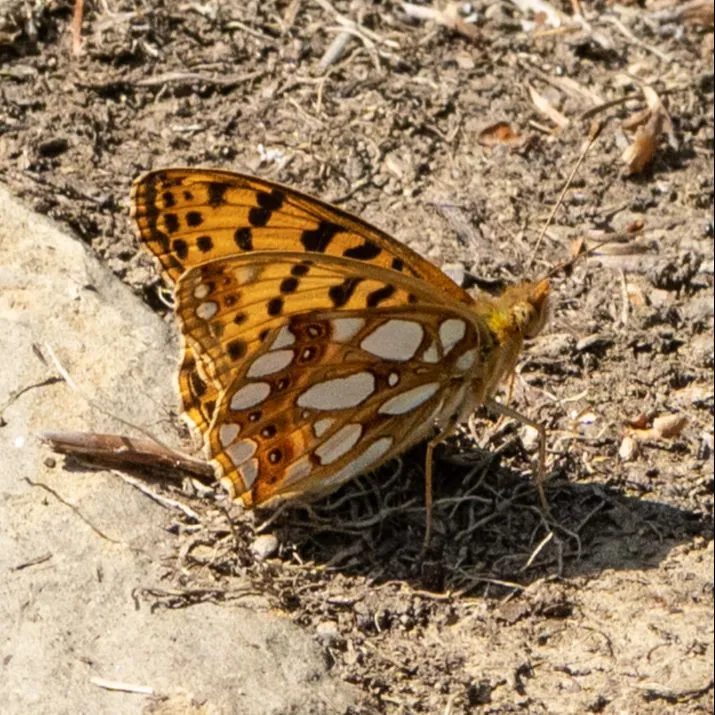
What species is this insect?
Issoria lathonia
